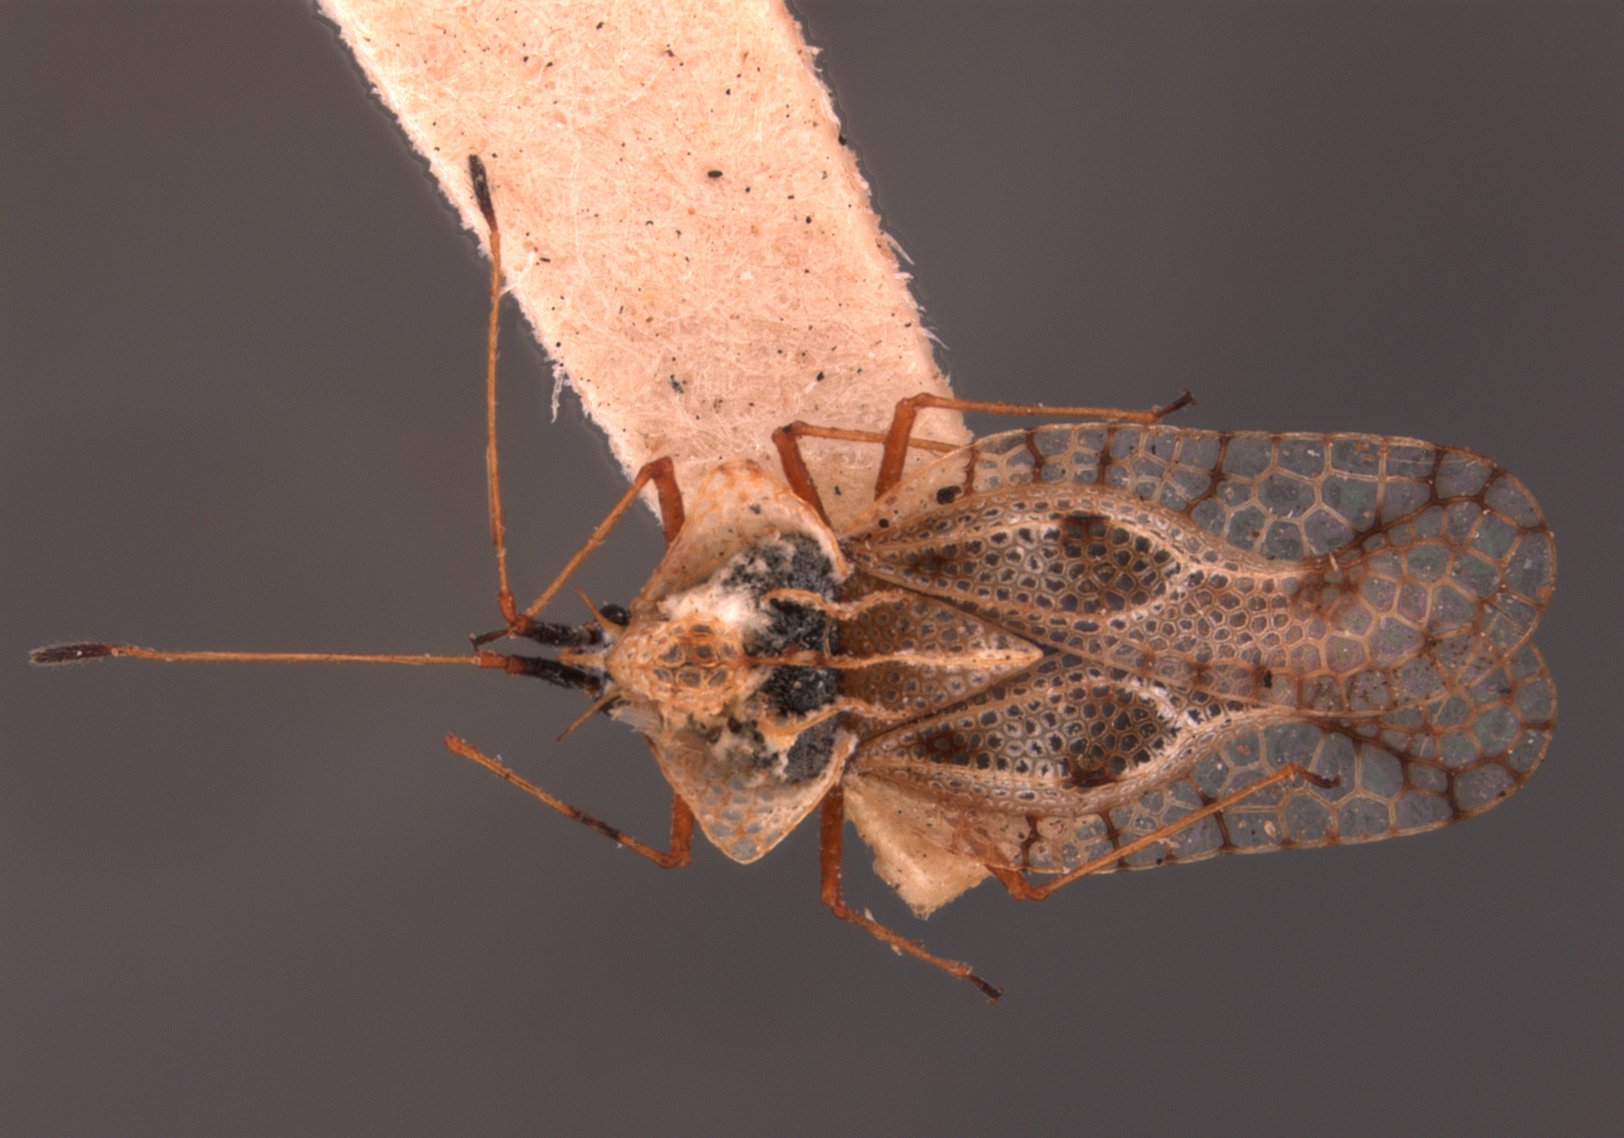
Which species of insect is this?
Leptostyla velifer
